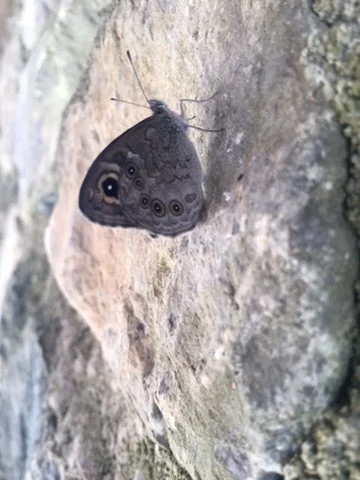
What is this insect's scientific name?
Lasiommata megera (also Pararge megera)
